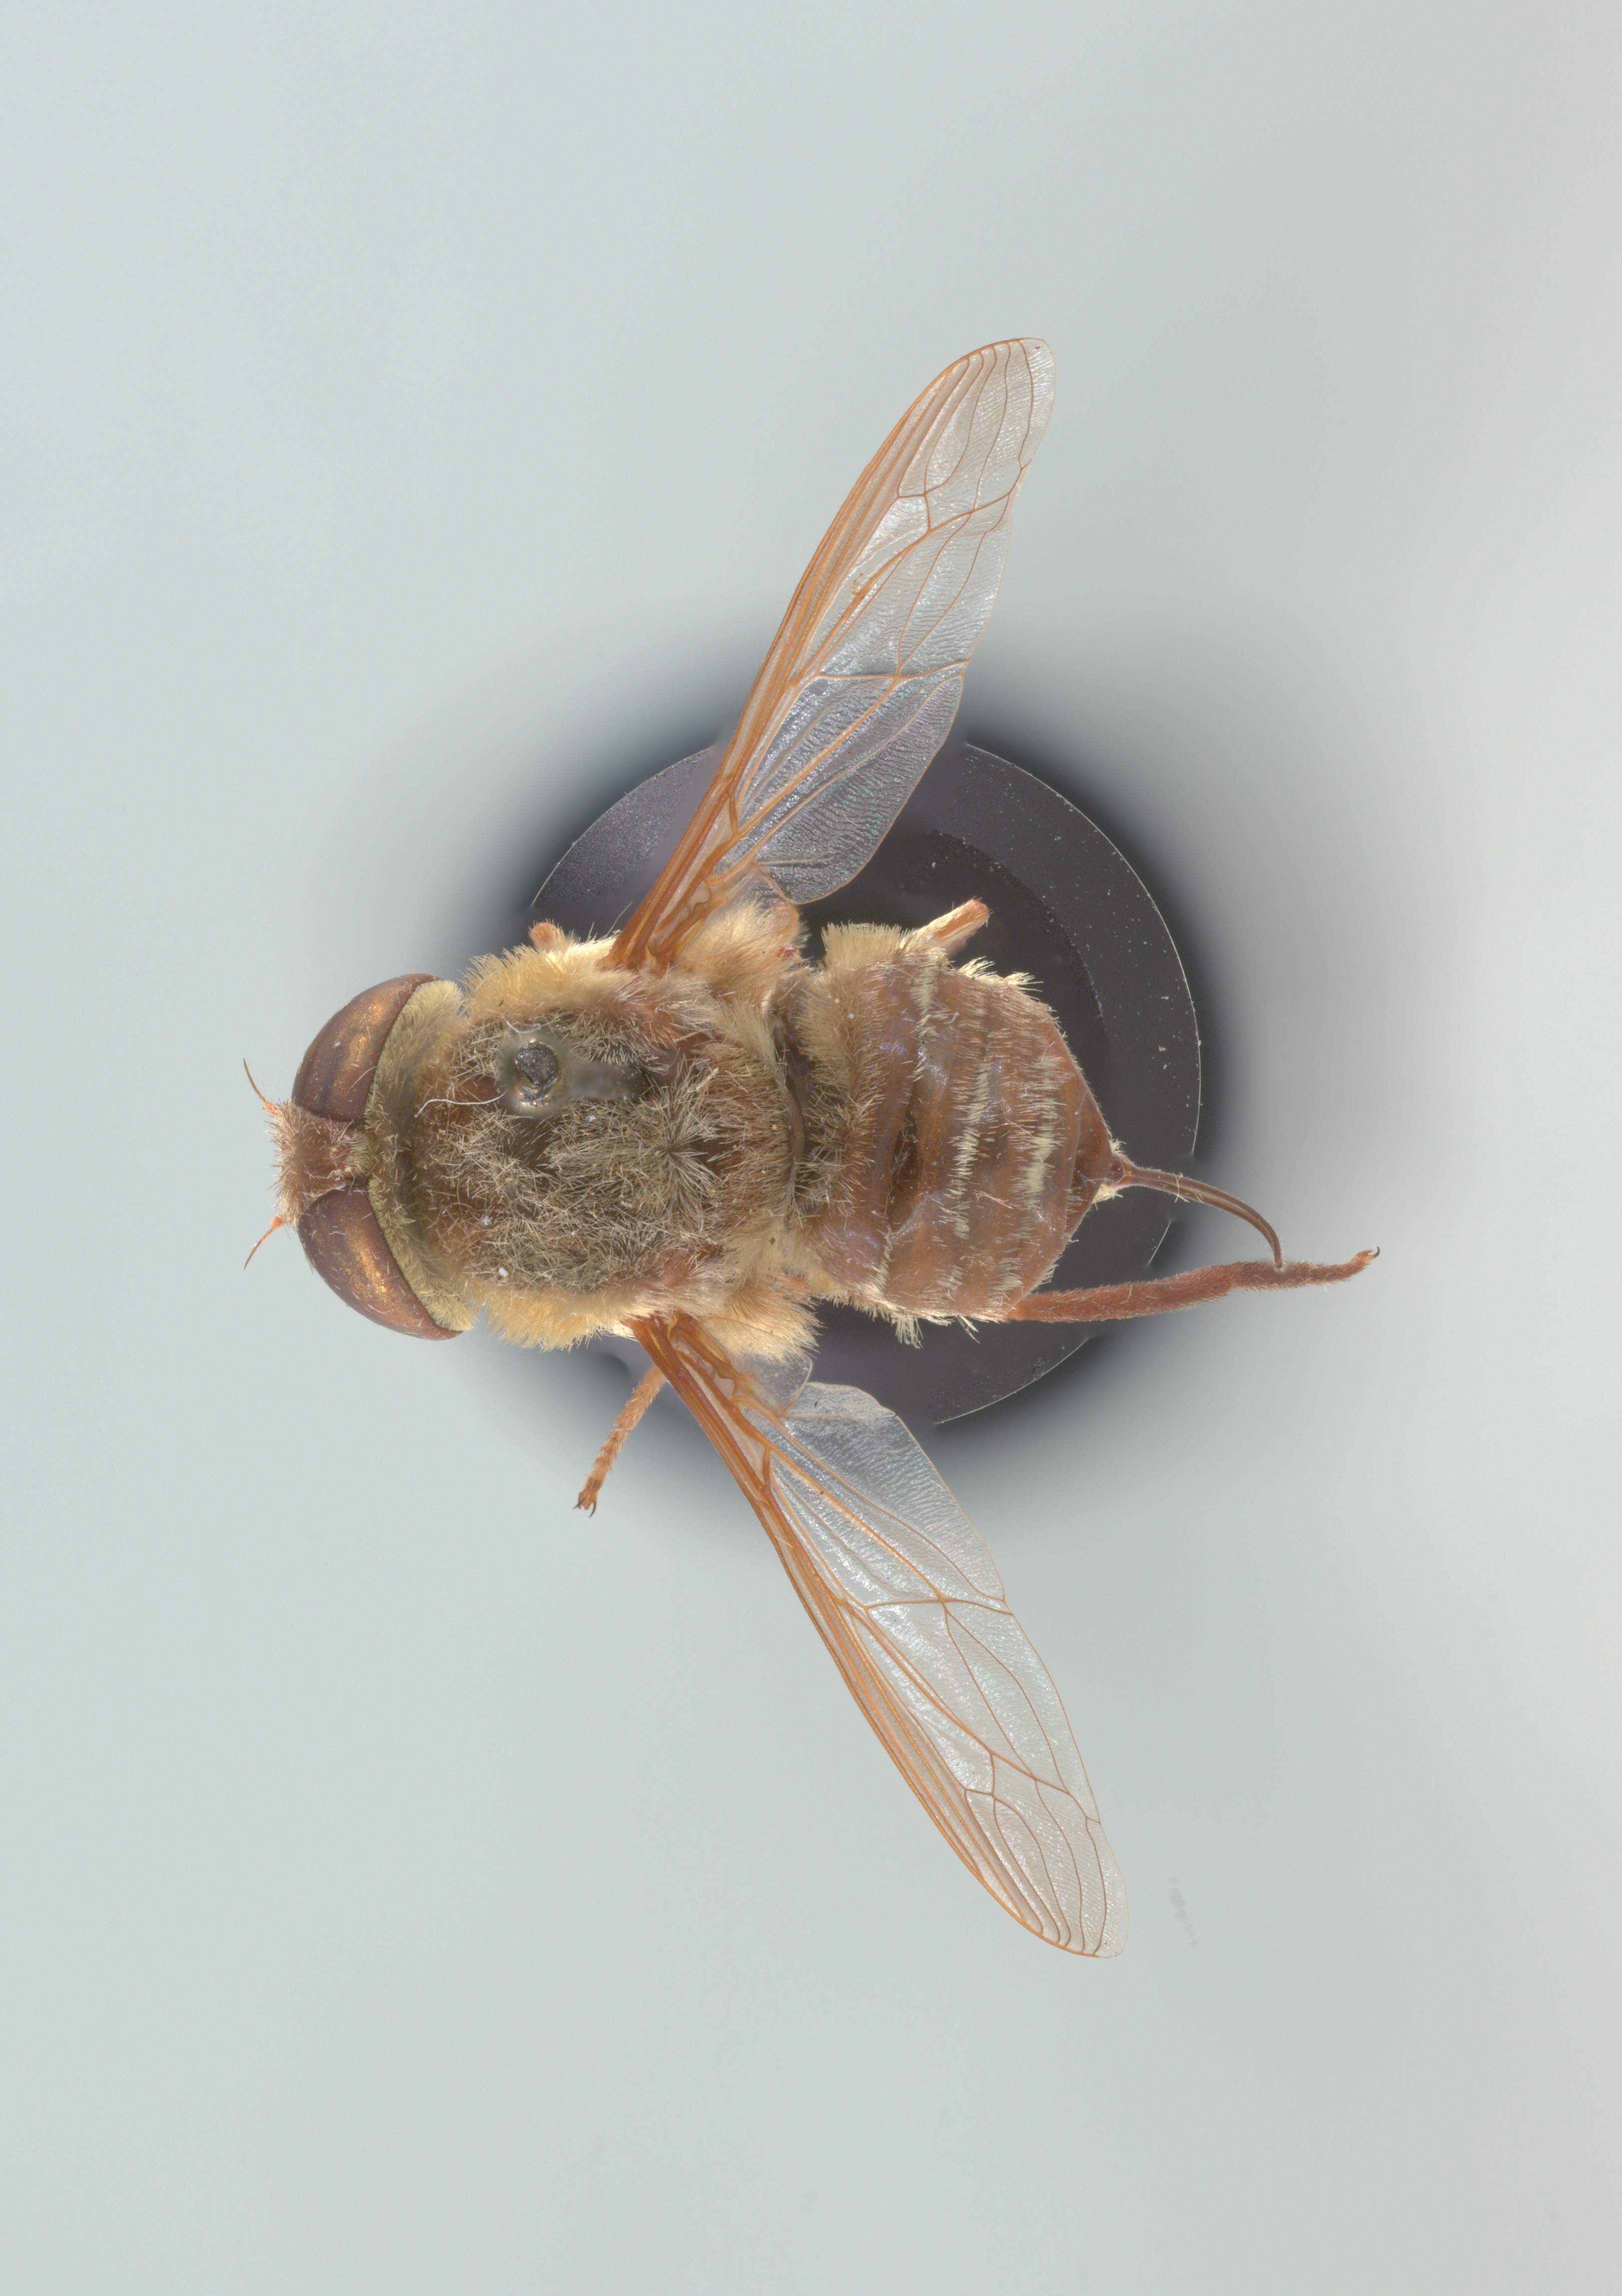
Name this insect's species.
Neorhynchocephalus volaticus
